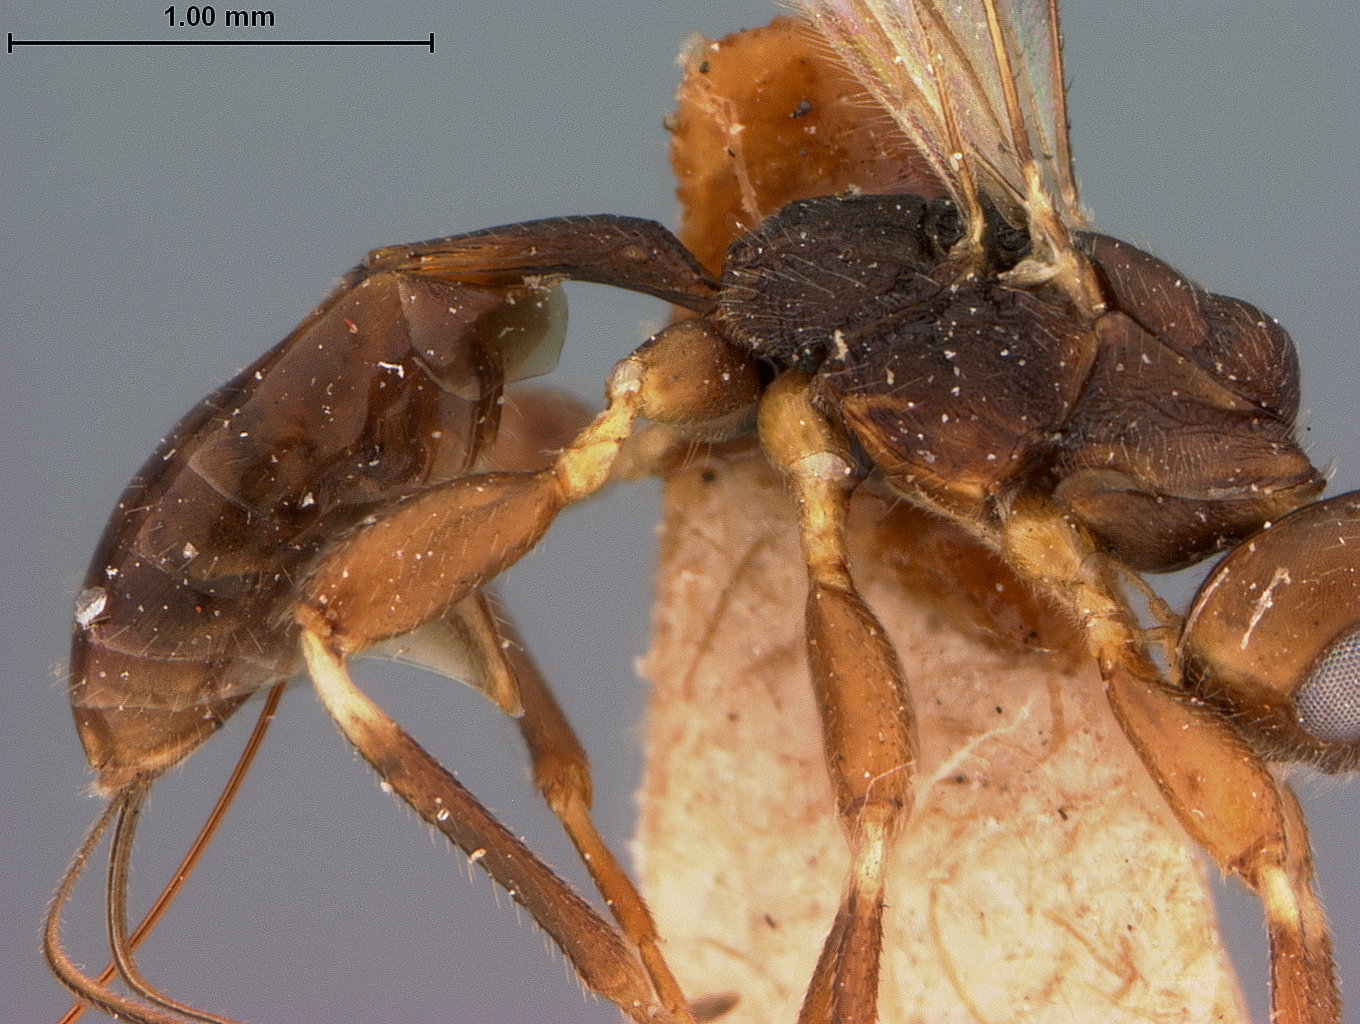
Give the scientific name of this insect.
Spathius unifasciatus
